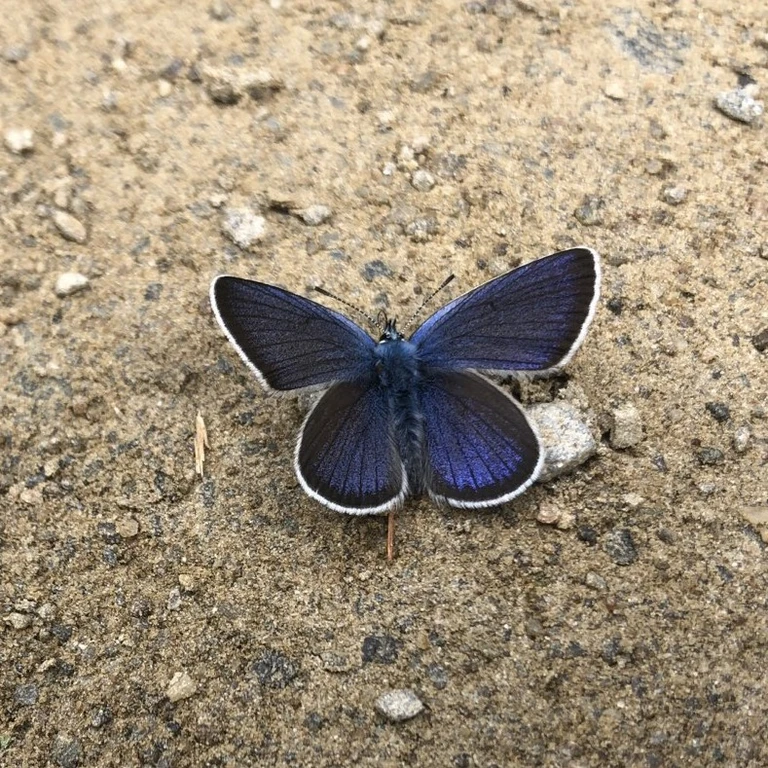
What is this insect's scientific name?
Cyaniris semiargus
